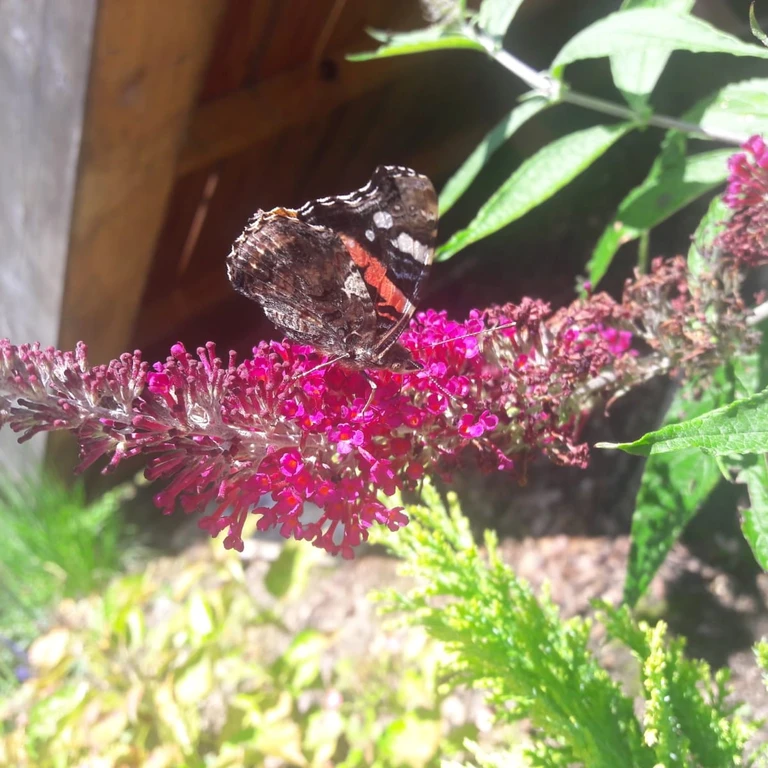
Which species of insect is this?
Vanessa atalanta
